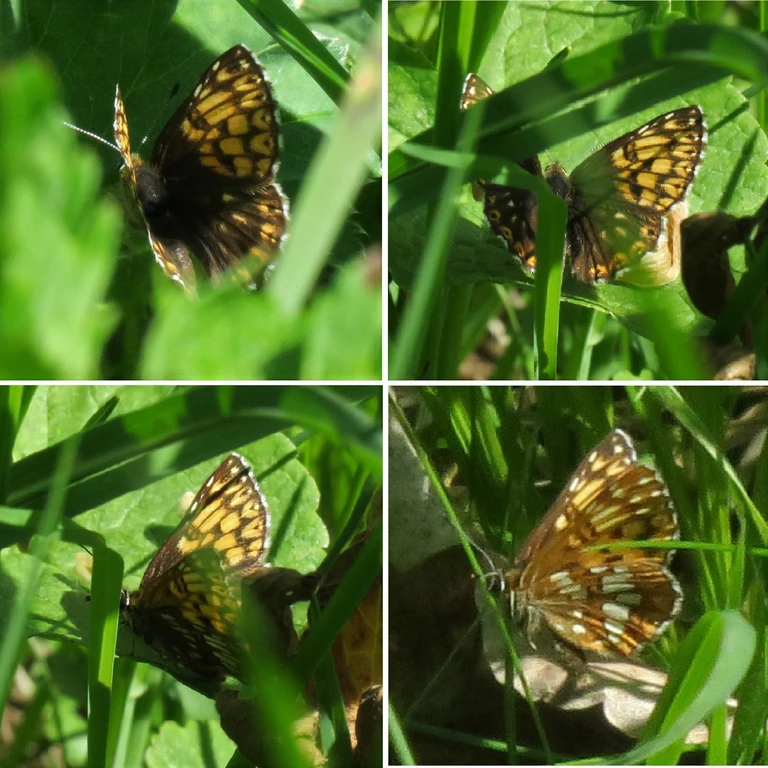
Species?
Hamearis lucina
